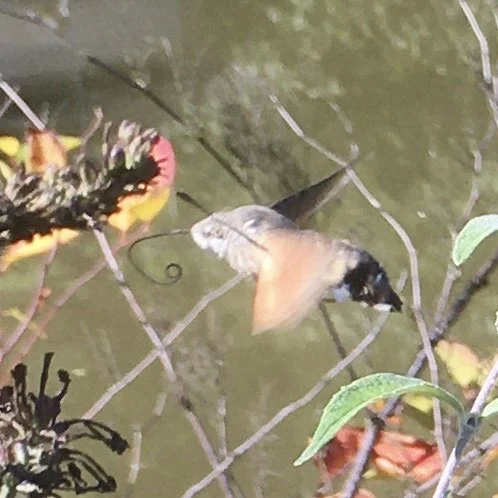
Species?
Macroglossum stellatarum
